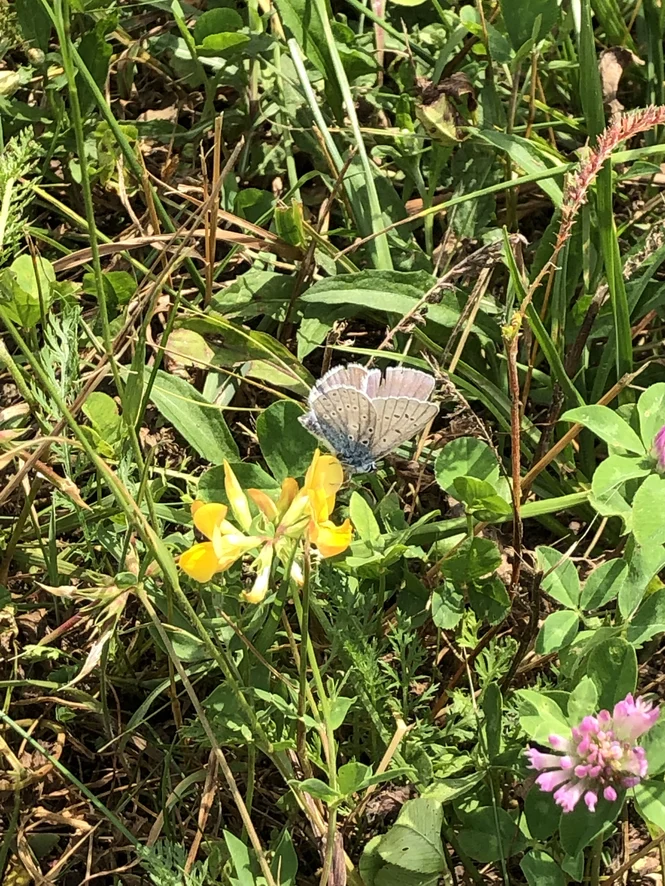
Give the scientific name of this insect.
Polyommatus icarus
